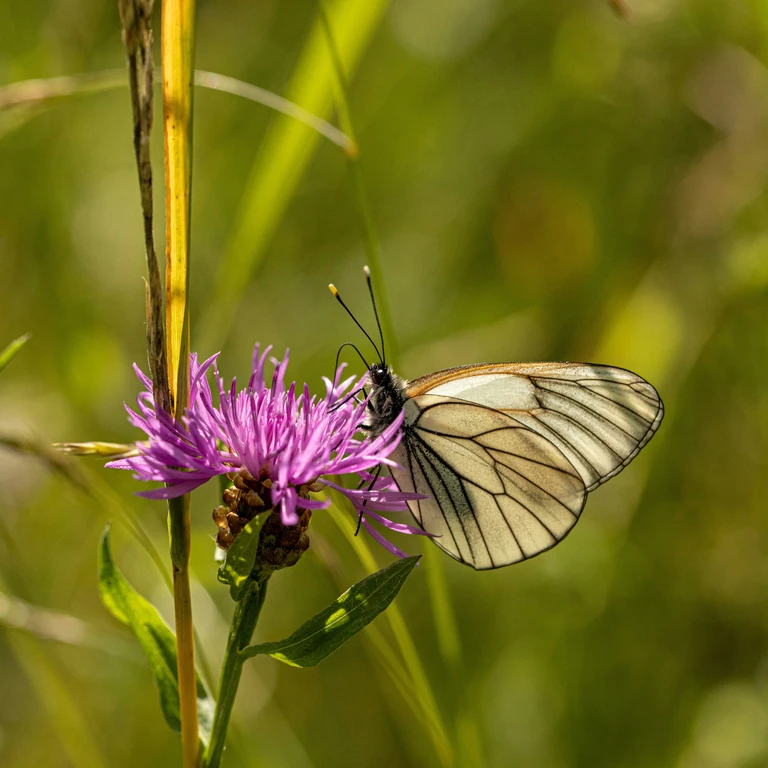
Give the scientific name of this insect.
Aporia crataegi
